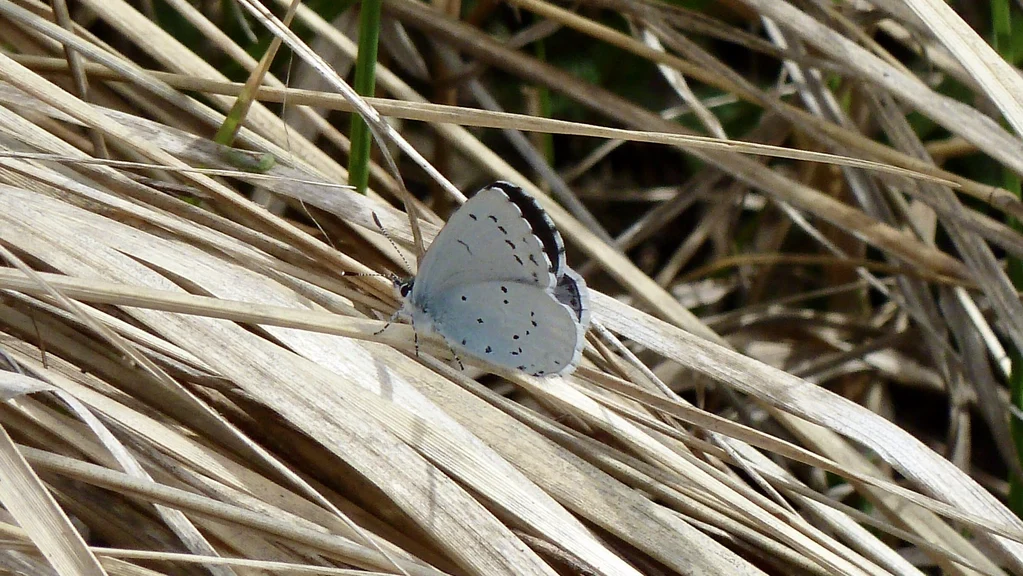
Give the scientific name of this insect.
Celastrina argiolus
